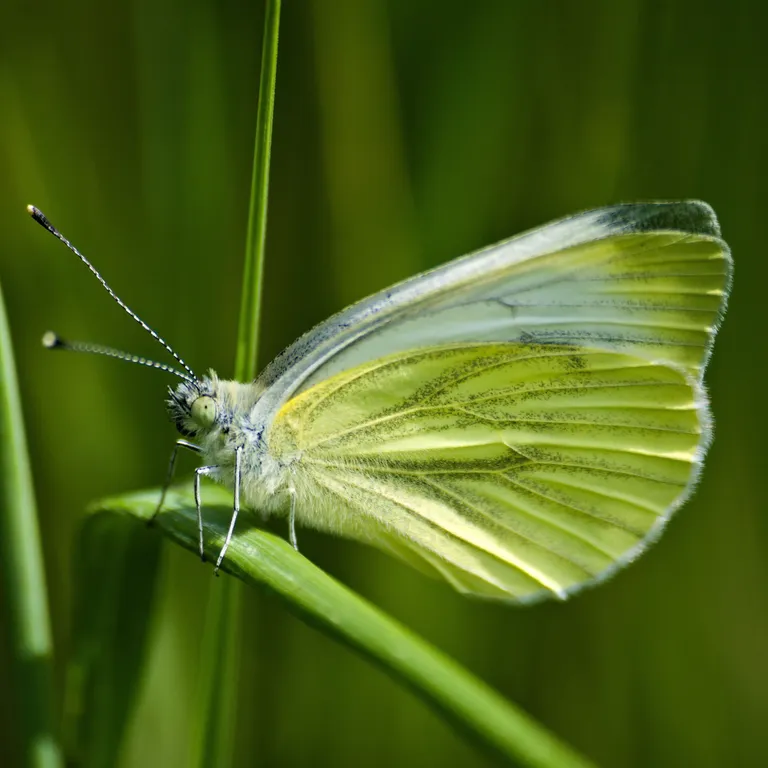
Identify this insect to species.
Pieris napi
